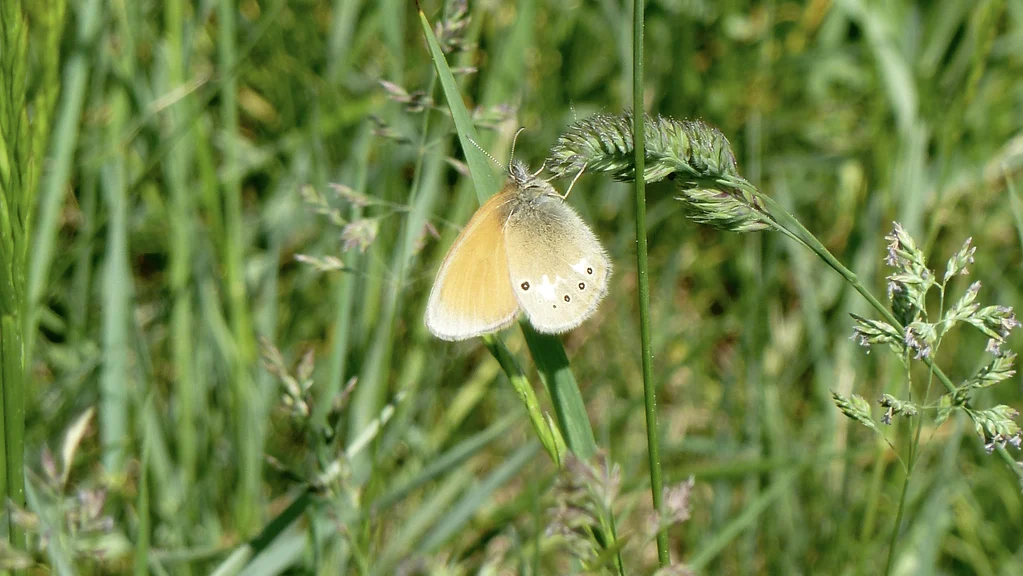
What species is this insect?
Coenonympha glycerion (also Coenonympha iphis)
